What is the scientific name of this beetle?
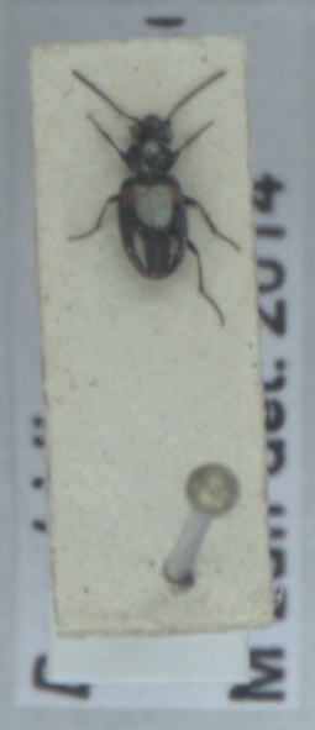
Bembidion quadripustulatum
